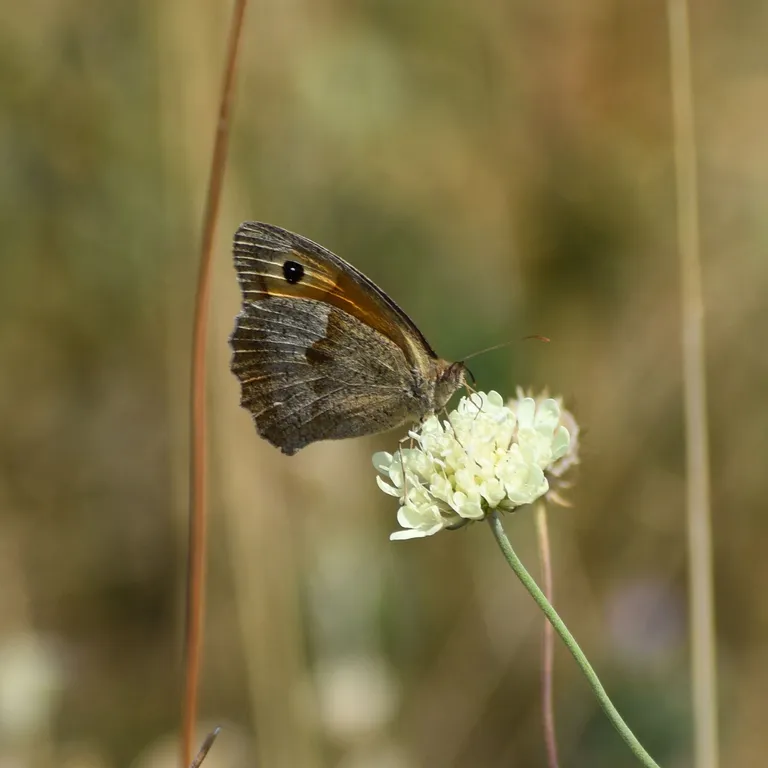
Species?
Maniola jurtina
